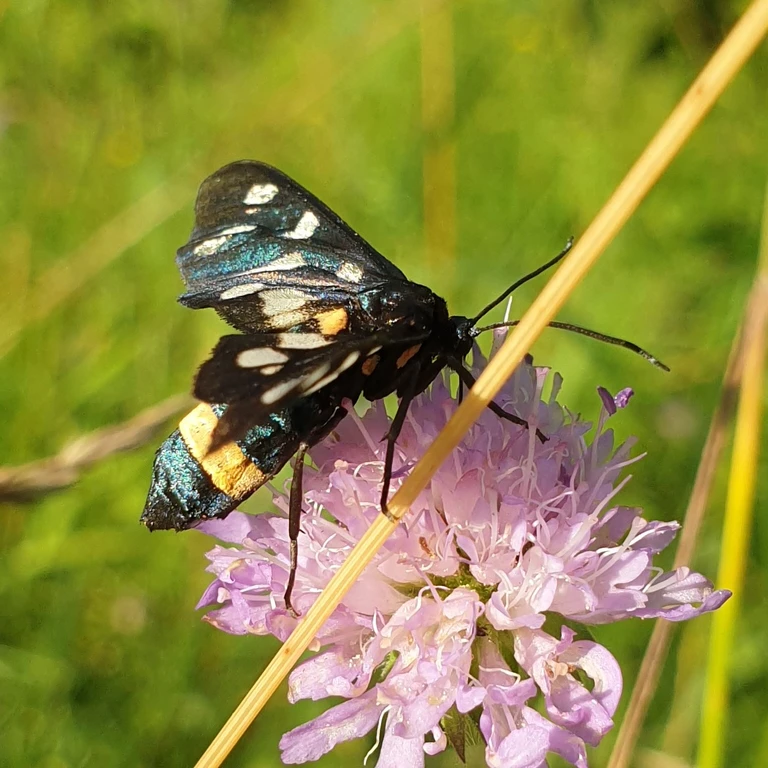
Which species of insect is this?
Amata phegea
